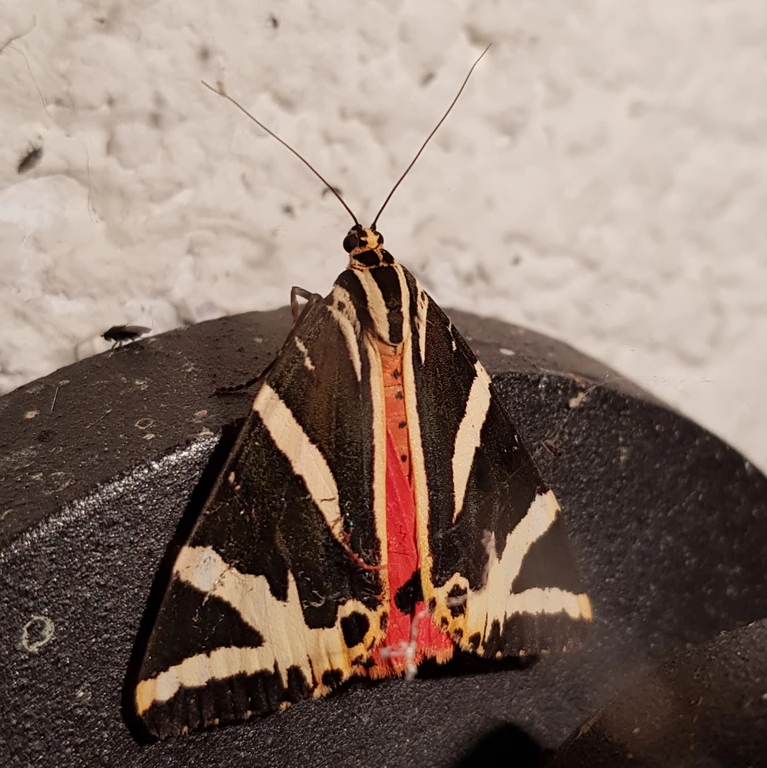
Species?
Euplagia quadripunctaria
